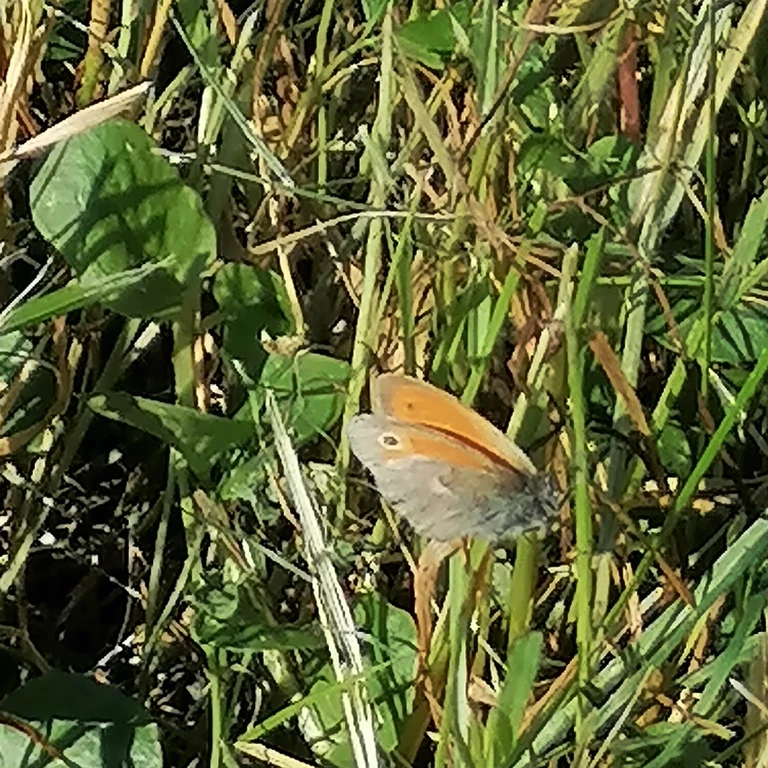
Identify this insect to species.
Coenonympha pamphilus
